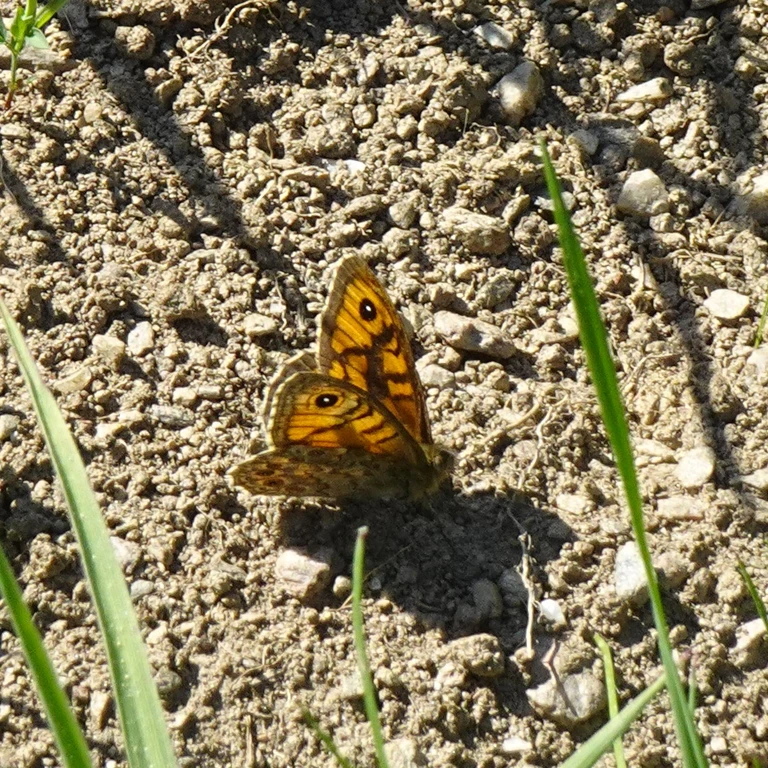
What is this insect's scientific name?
Lasiommata megera (also Pararge megera)
